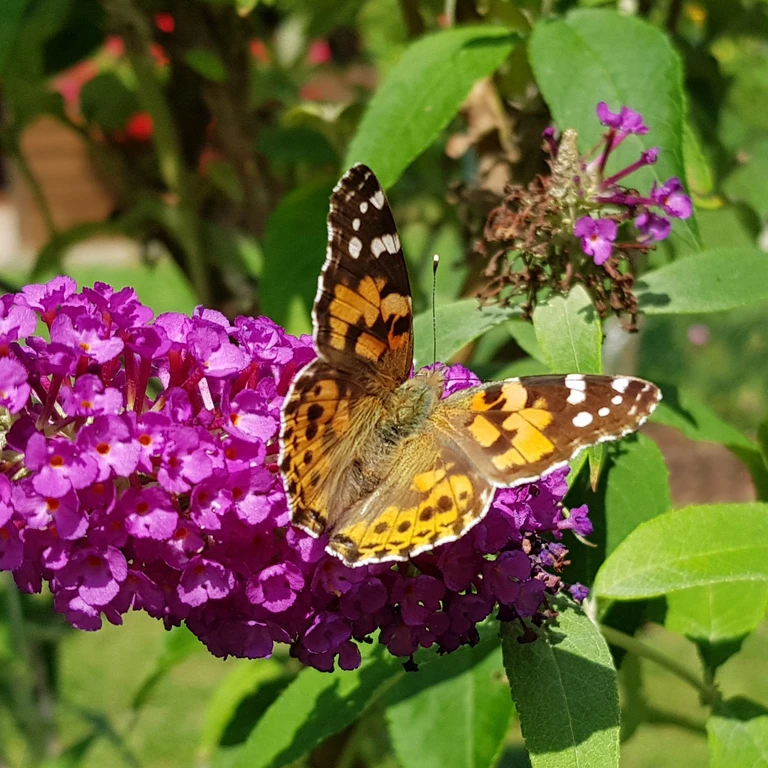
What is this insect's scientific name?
Vanessa cardui
